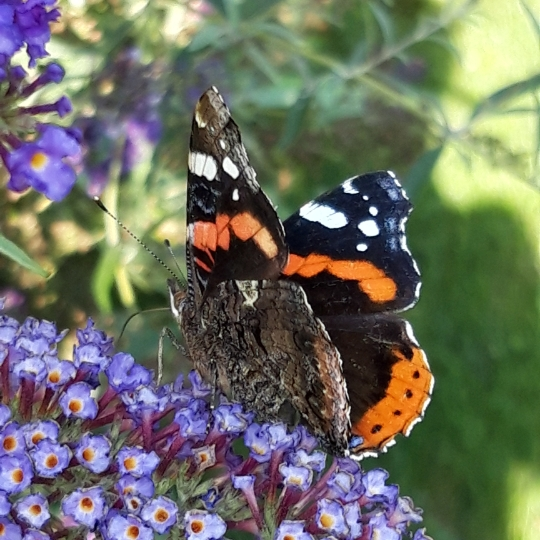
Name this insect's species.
Vanessa atalanta
